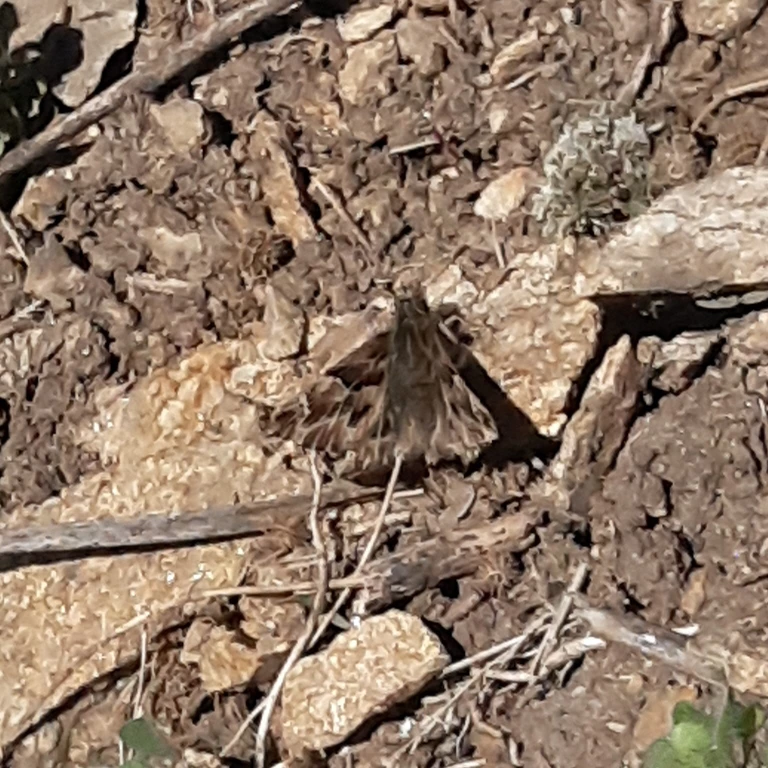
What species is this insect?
Carcharodus alceae
